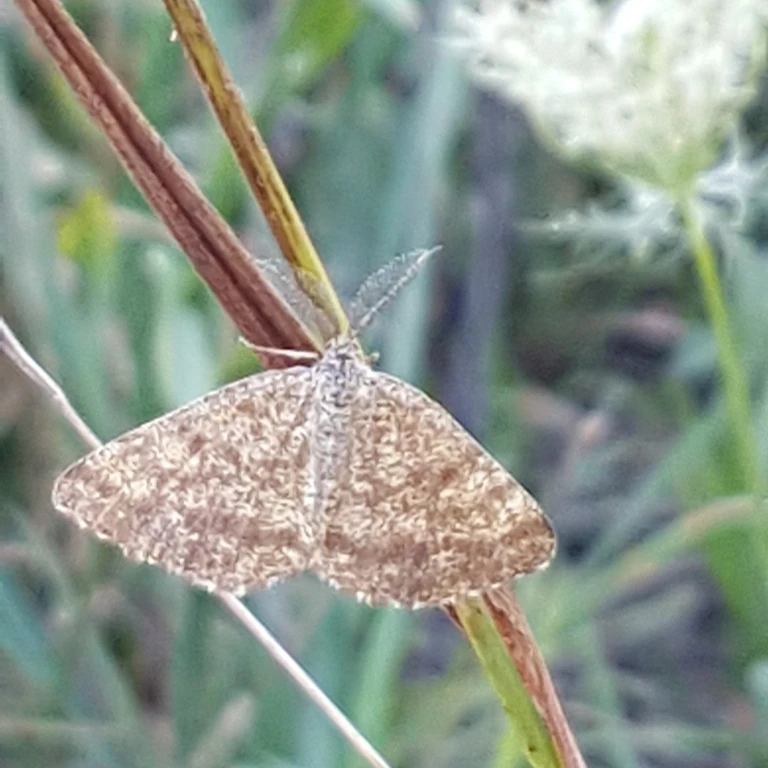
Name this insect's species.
Ematurga atomaria
